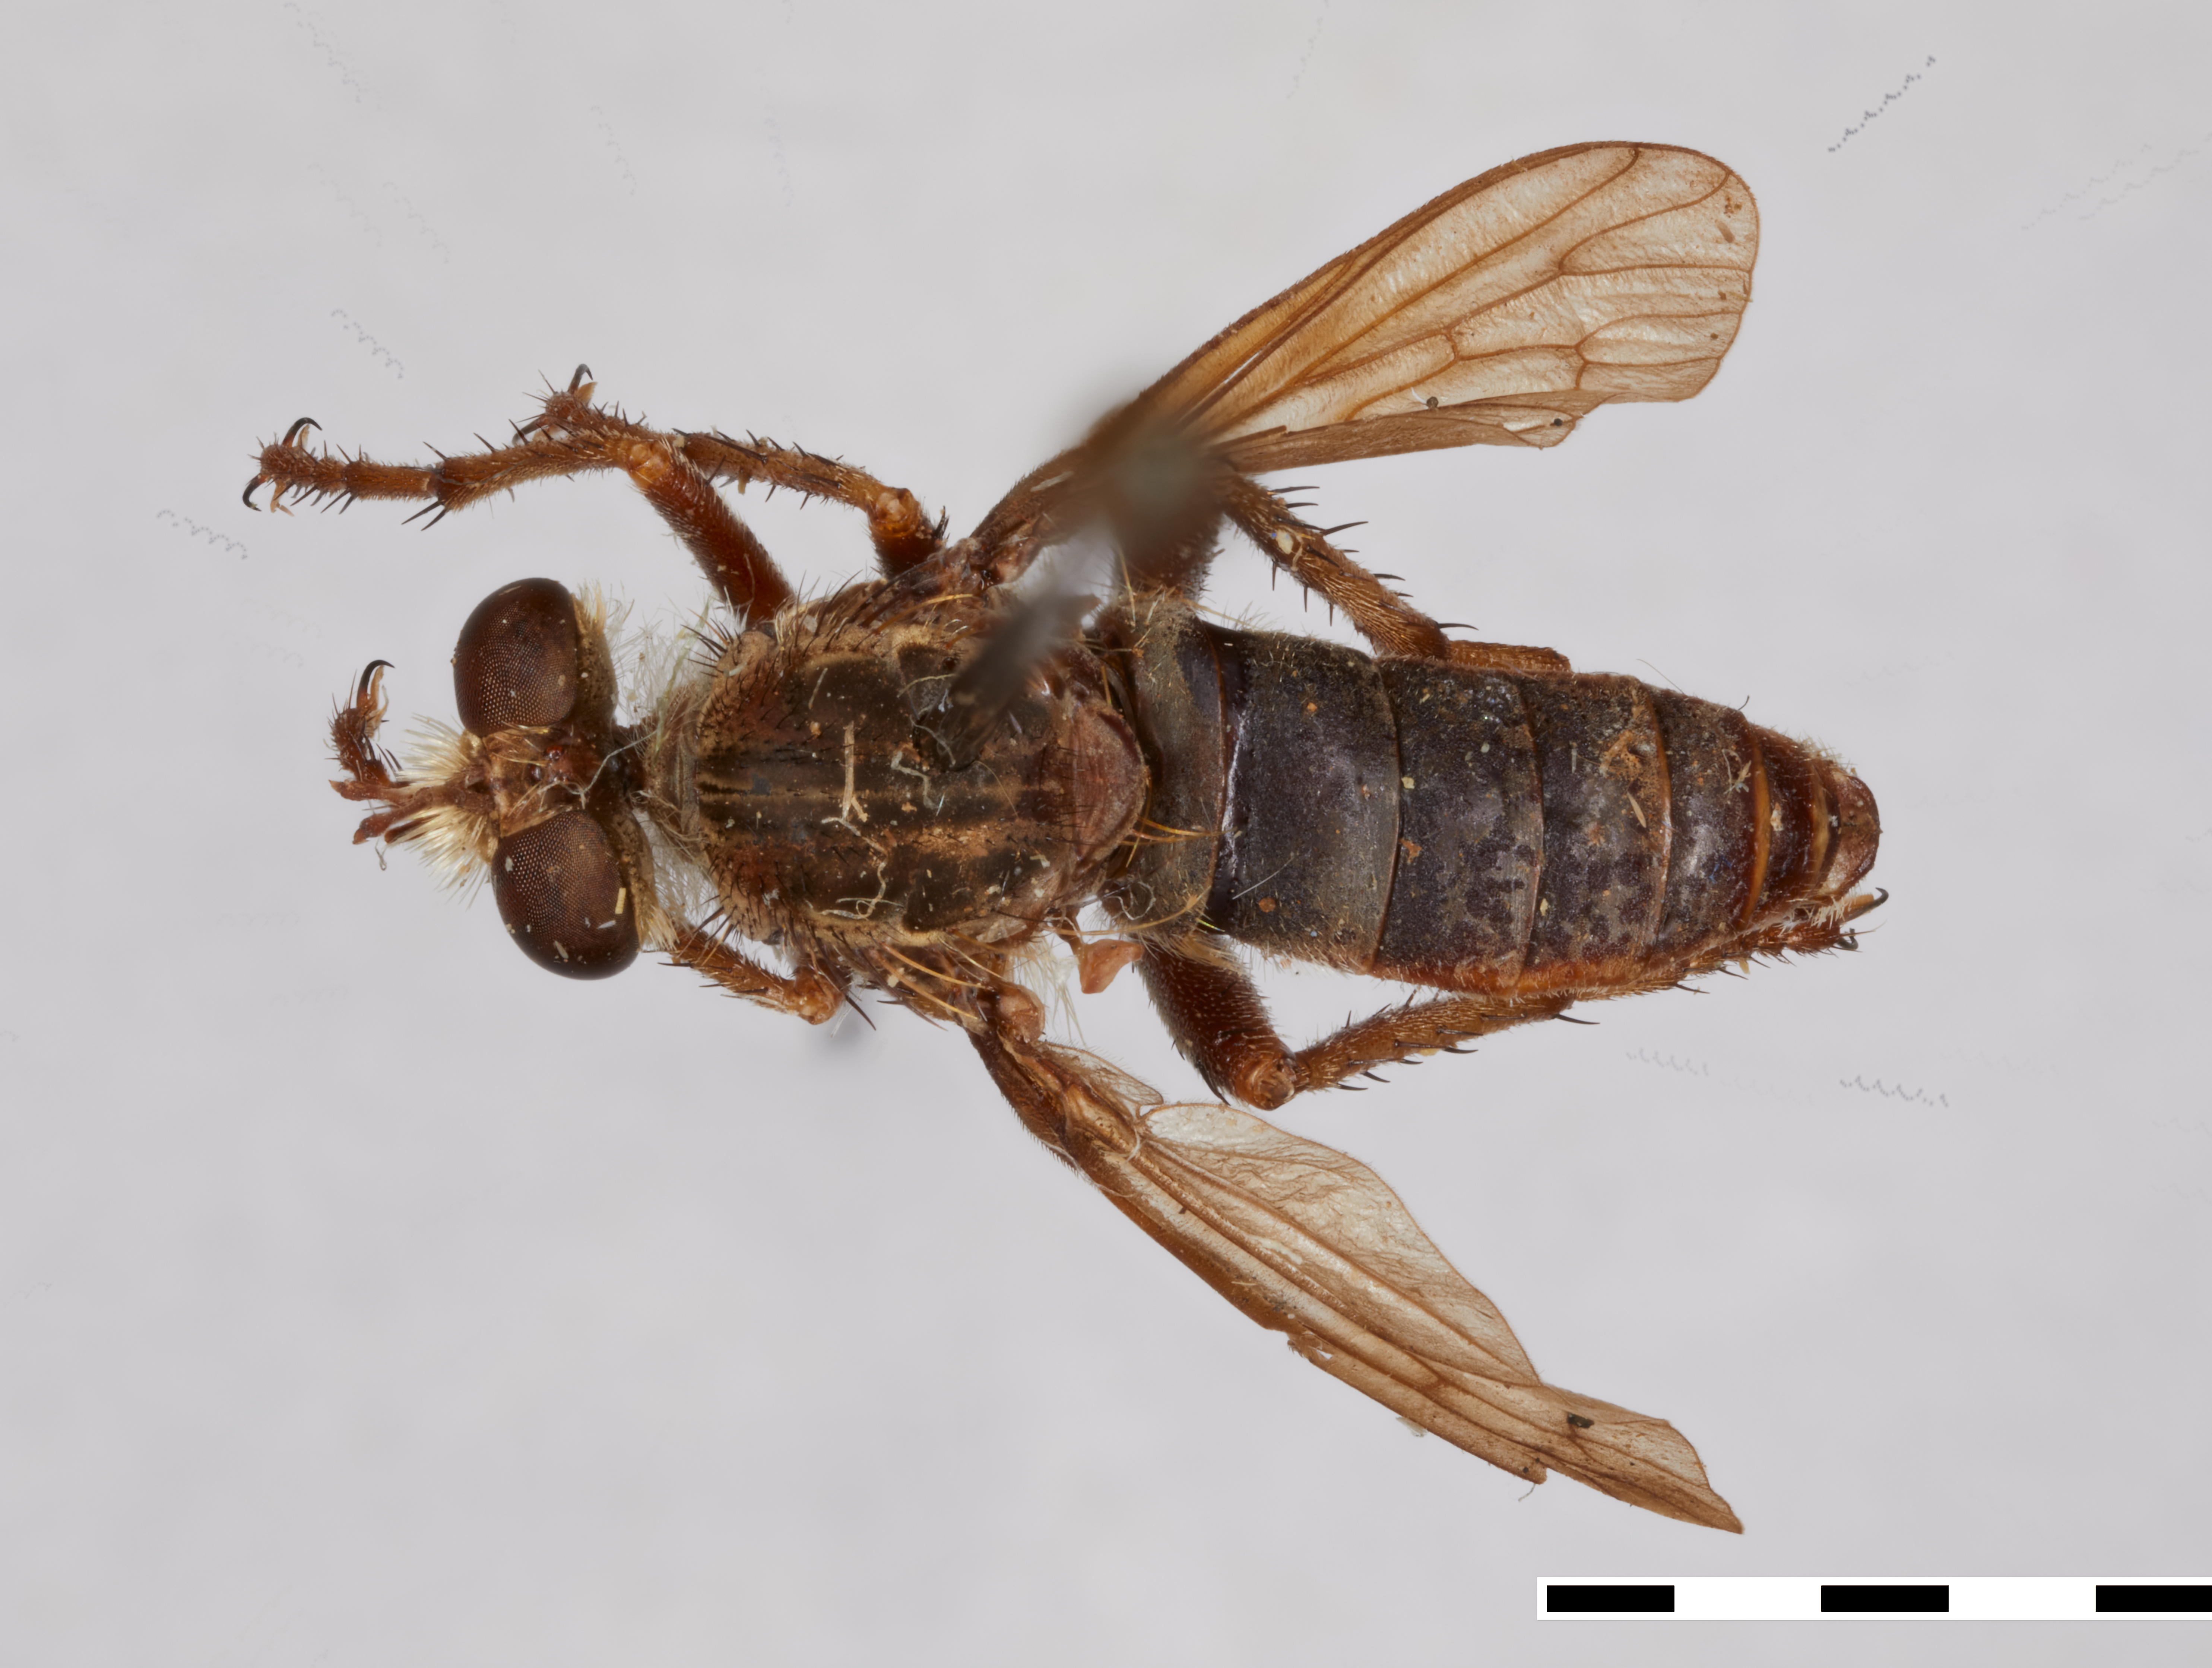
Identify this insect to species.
Aphamartania digna
